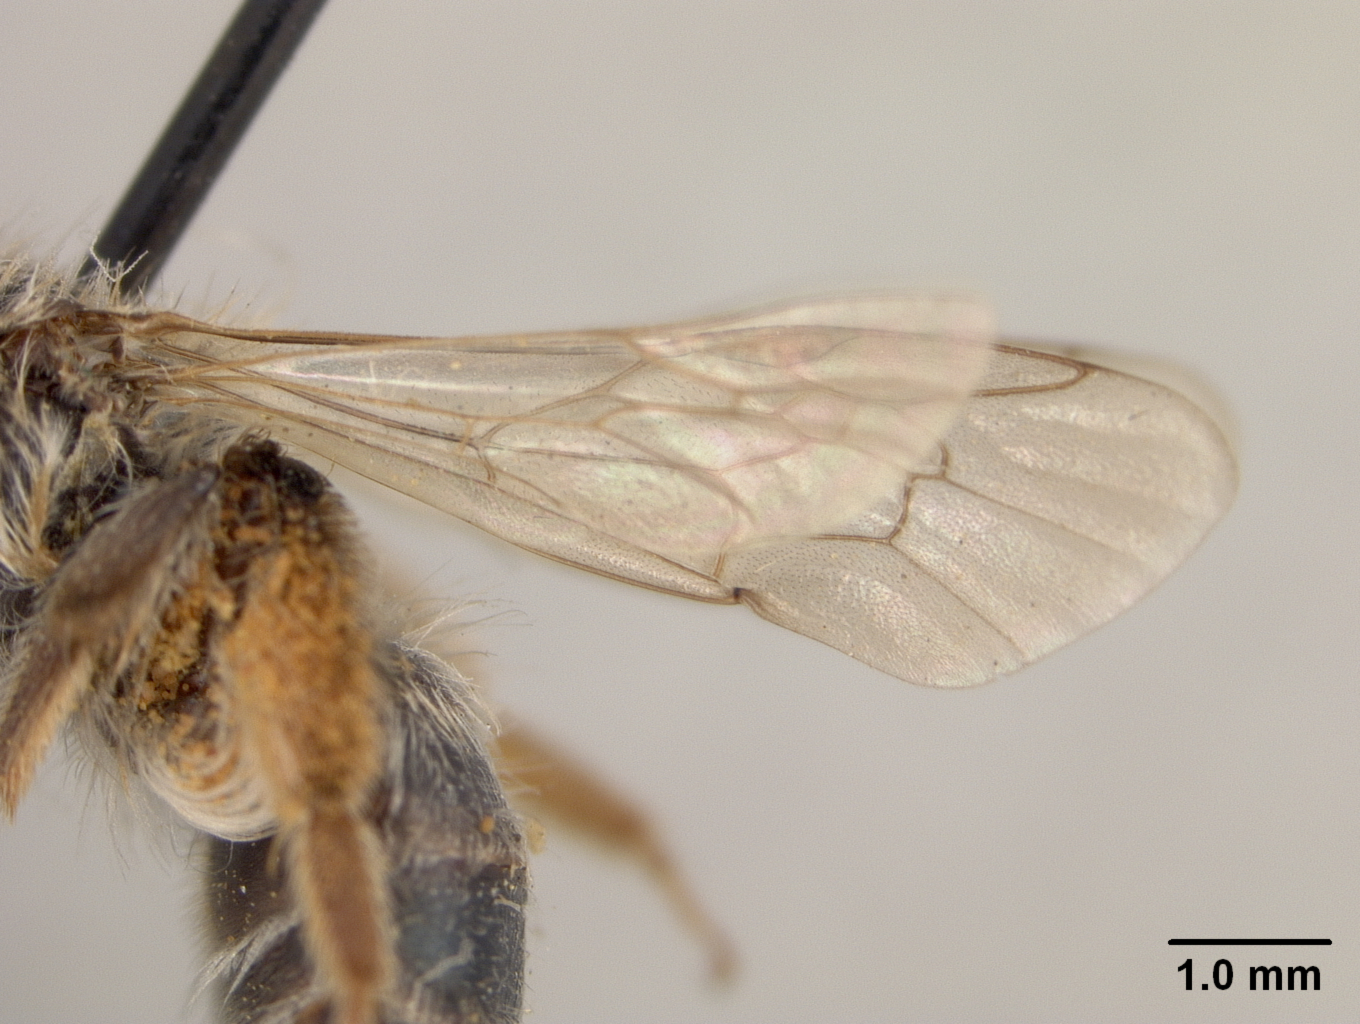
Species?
Andrena cymatilis
